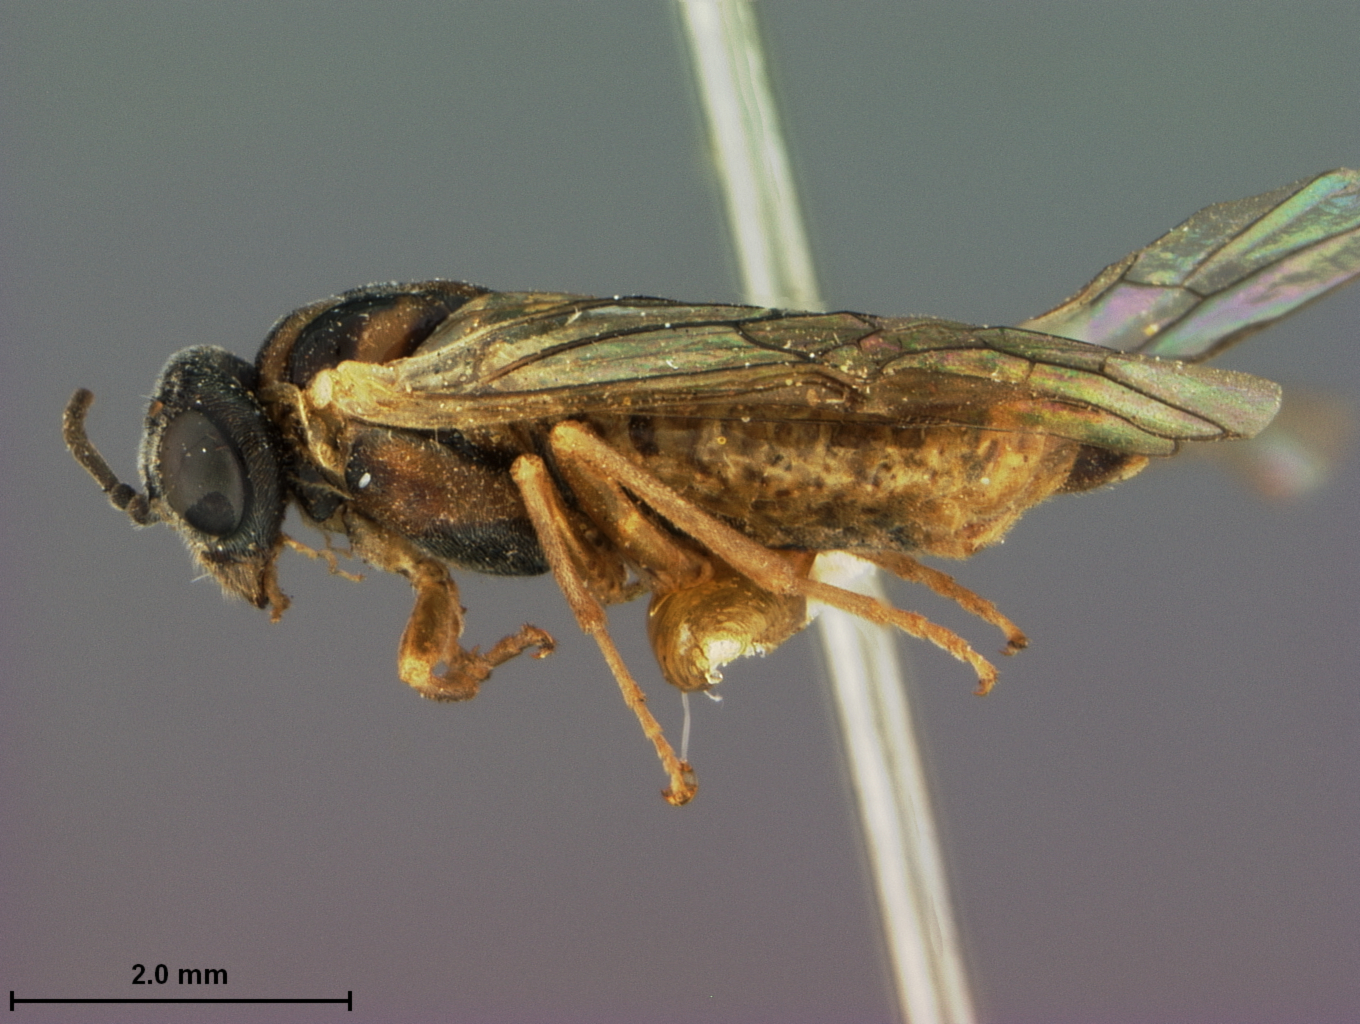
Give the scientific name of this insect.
Periclista pecanivora
